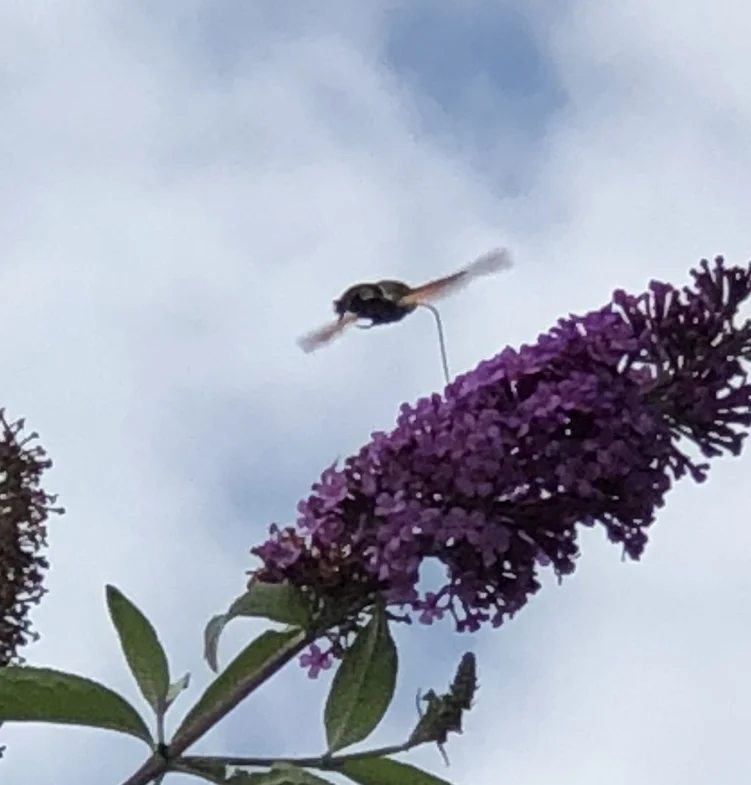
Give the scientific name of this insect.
Macroglossum stellatarum
